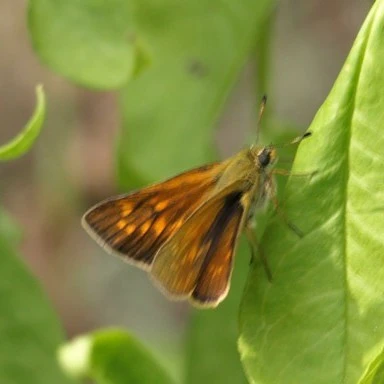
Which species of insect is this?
Ochlodes sylvanus (also Ochlodes venata)
